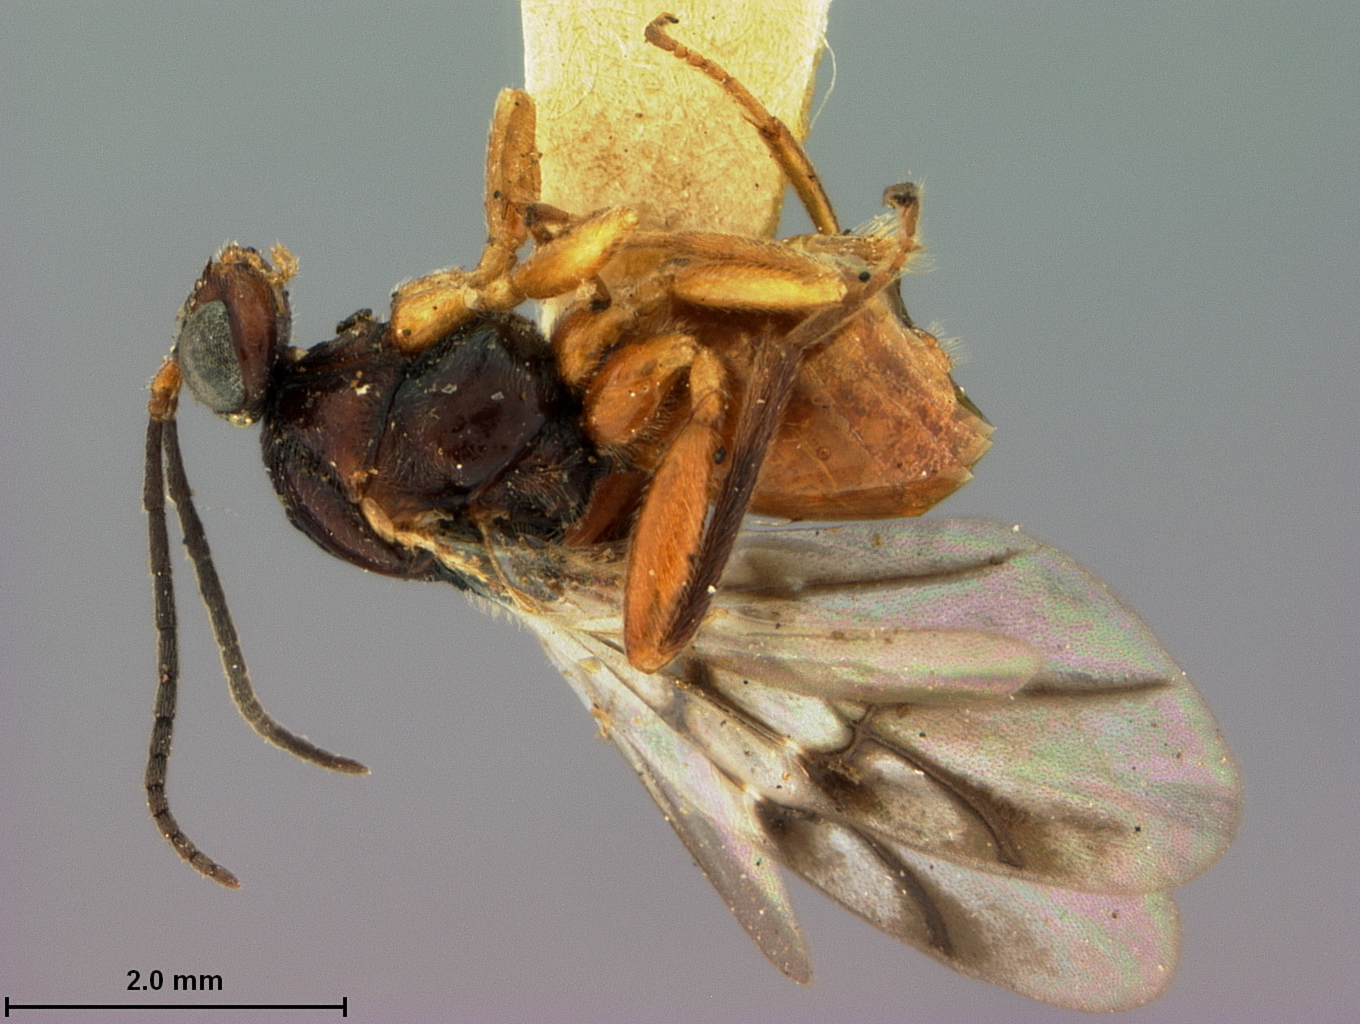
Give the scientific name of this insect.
Biorhiza ocala
